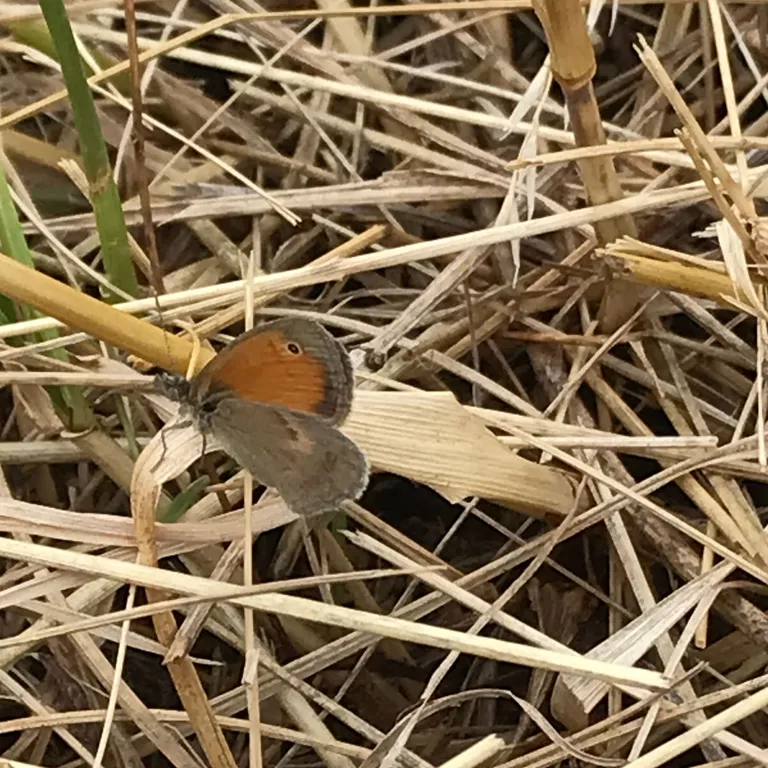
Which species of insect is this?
Coenonympha pamphilus
